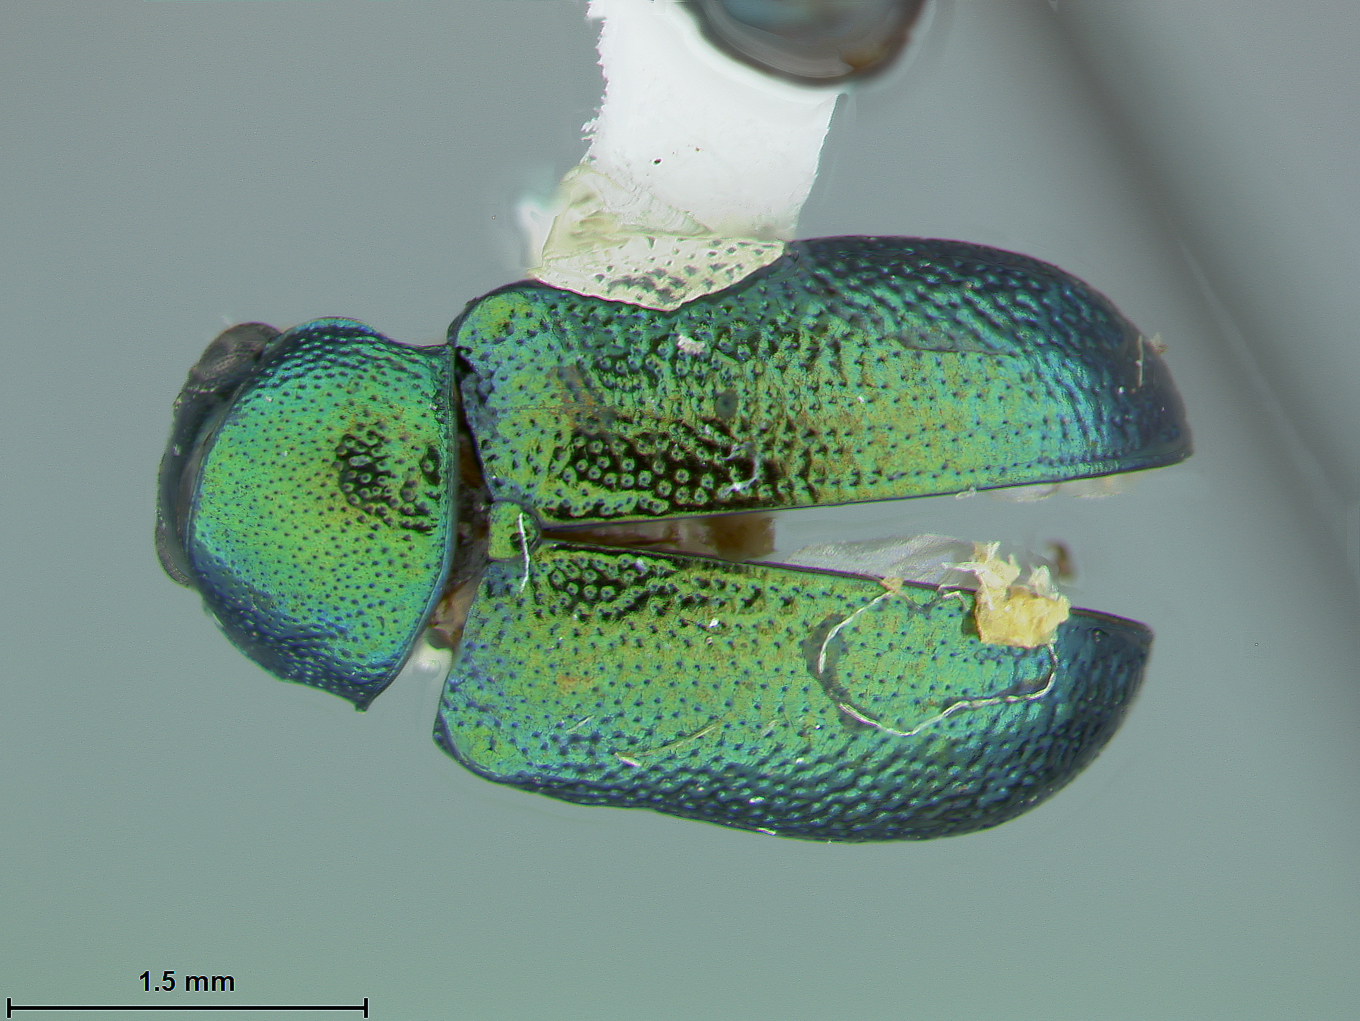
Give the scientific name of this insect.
Colaspis cruriflava
